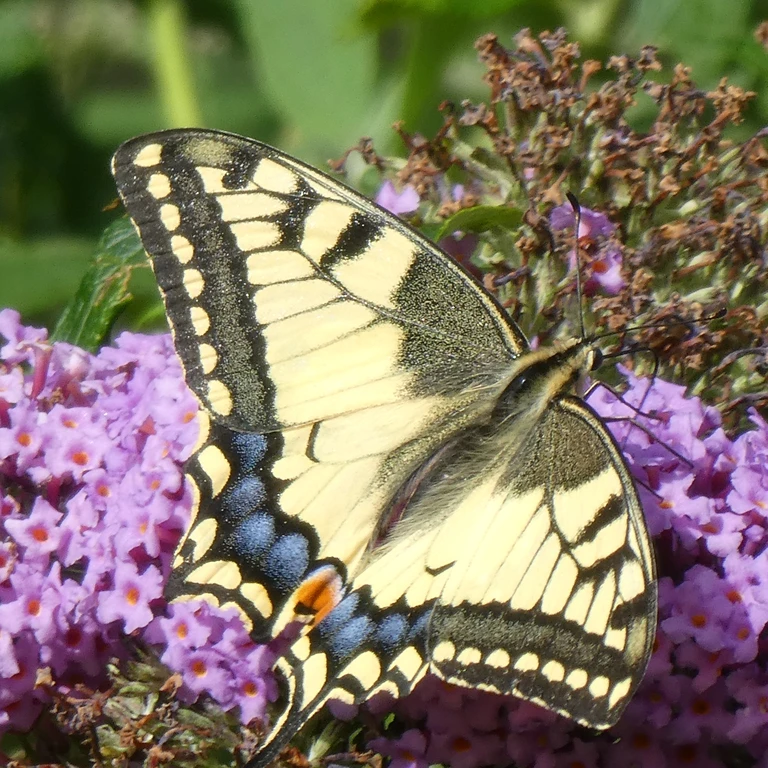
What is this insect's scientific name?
Papilio machaon
